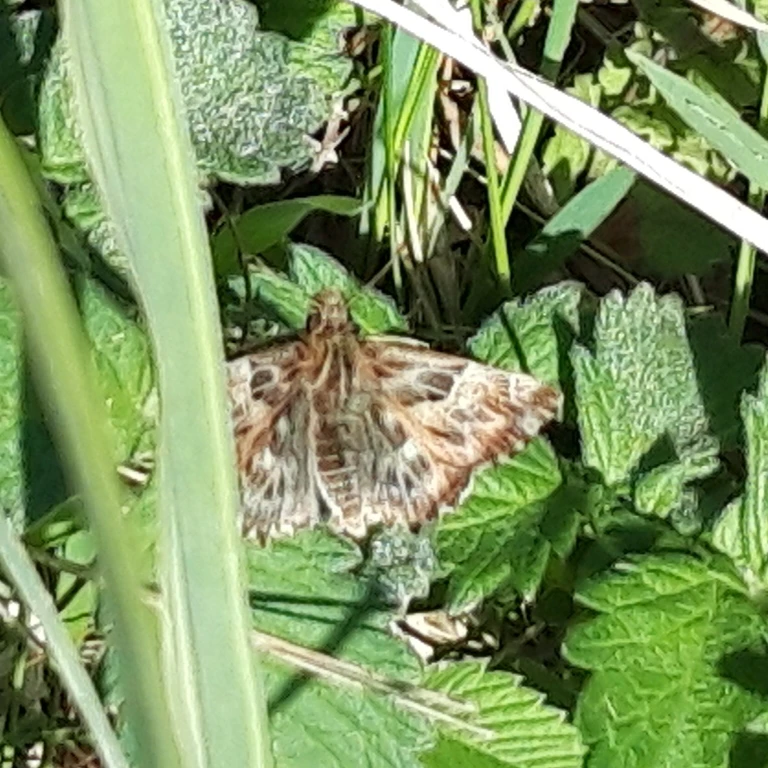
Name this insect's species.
Muschampia floccifera (also Carcharodus floccifera)
